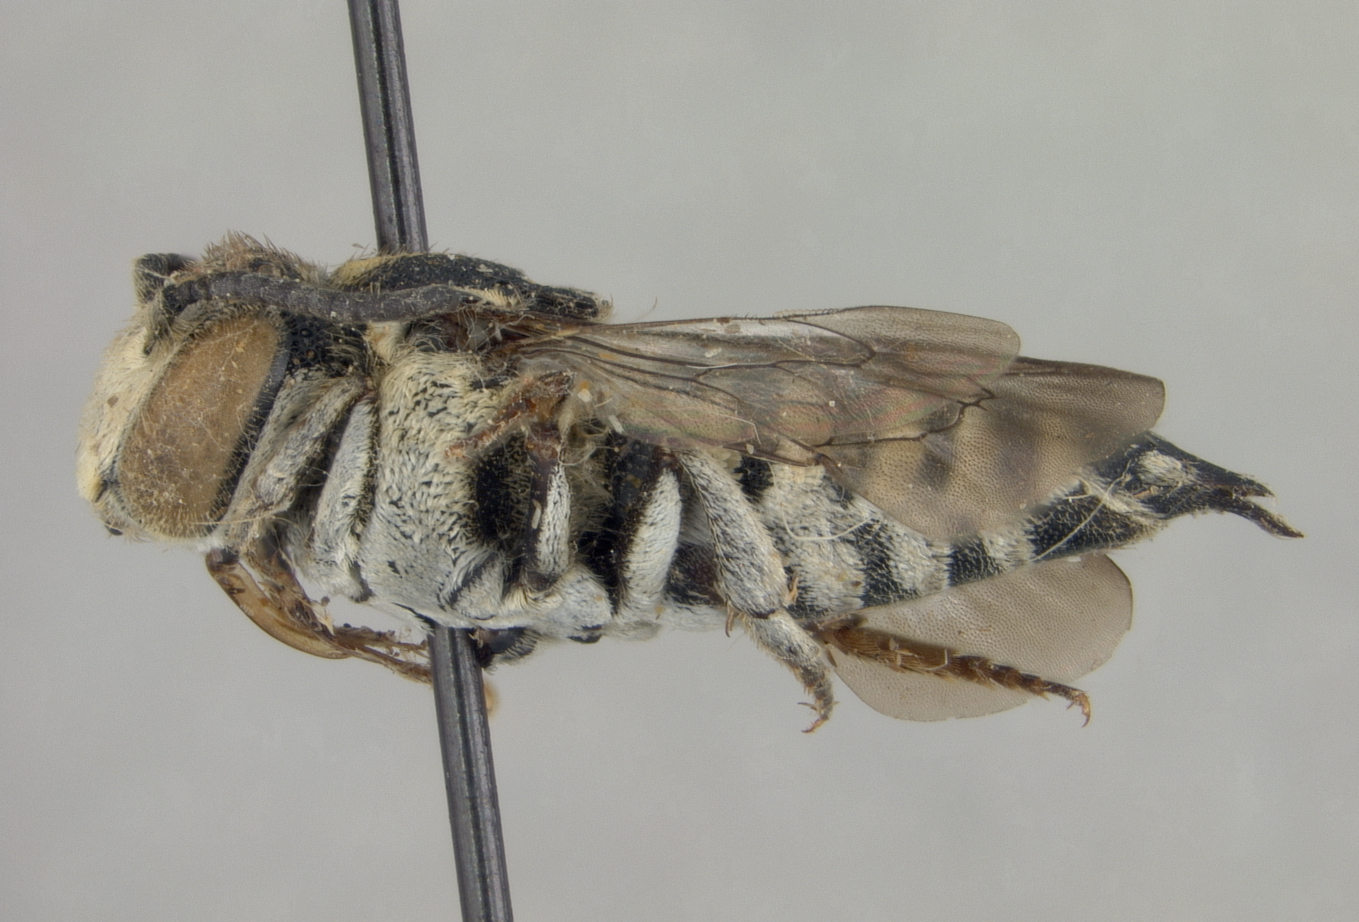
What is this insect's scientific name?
Coelioxys taiwanensis
